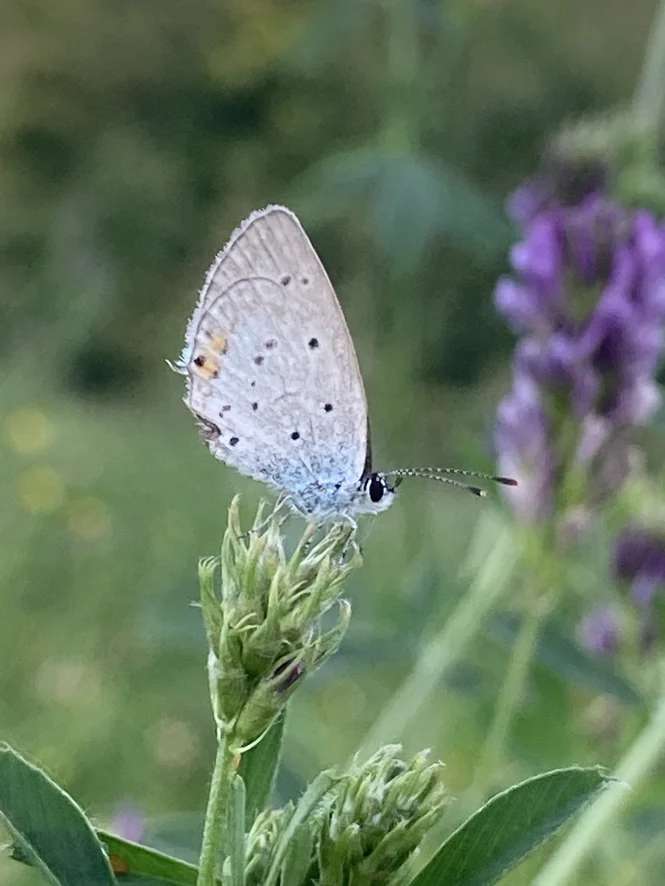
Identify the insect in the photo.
Cupido argiades (also Elkalyce argiades)
